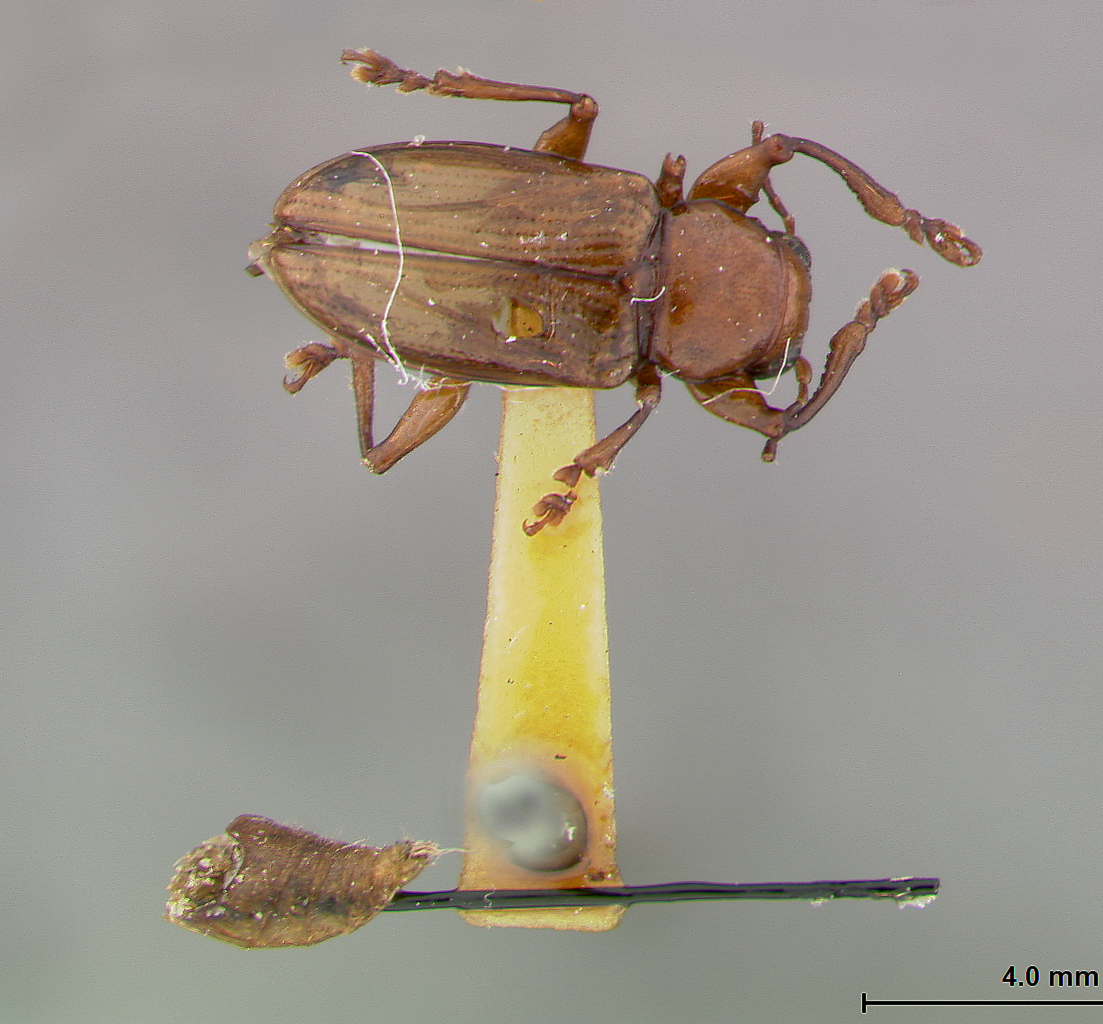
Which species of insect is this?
Metachroma gracile
